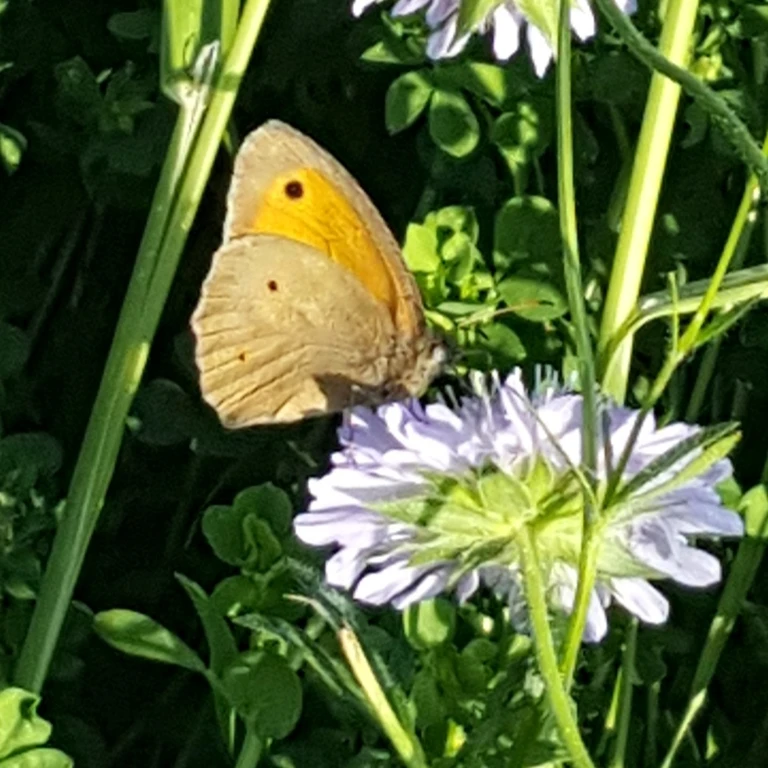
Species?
Maniola jurtina
